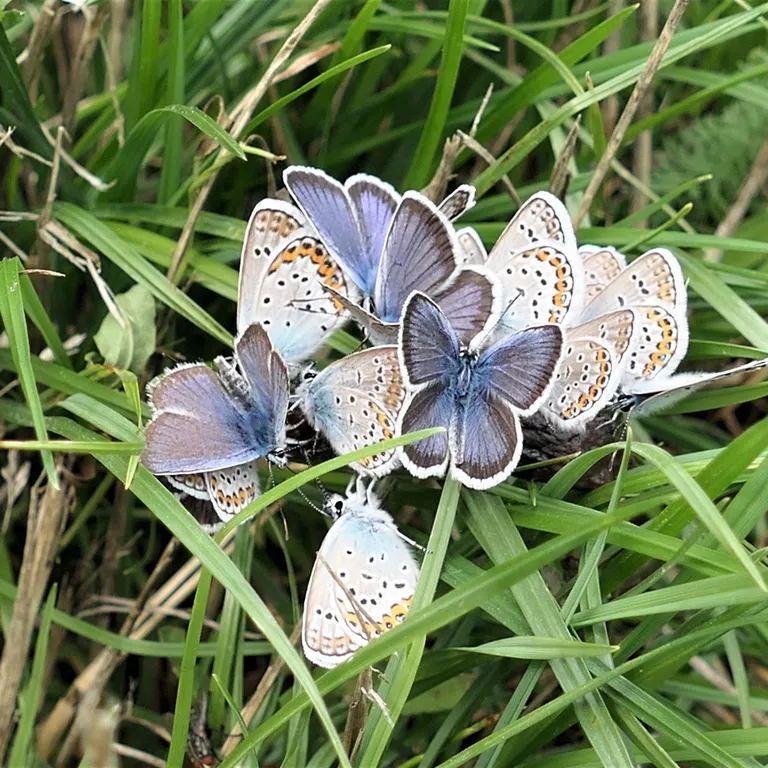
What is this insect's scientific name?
Plebejus argus
